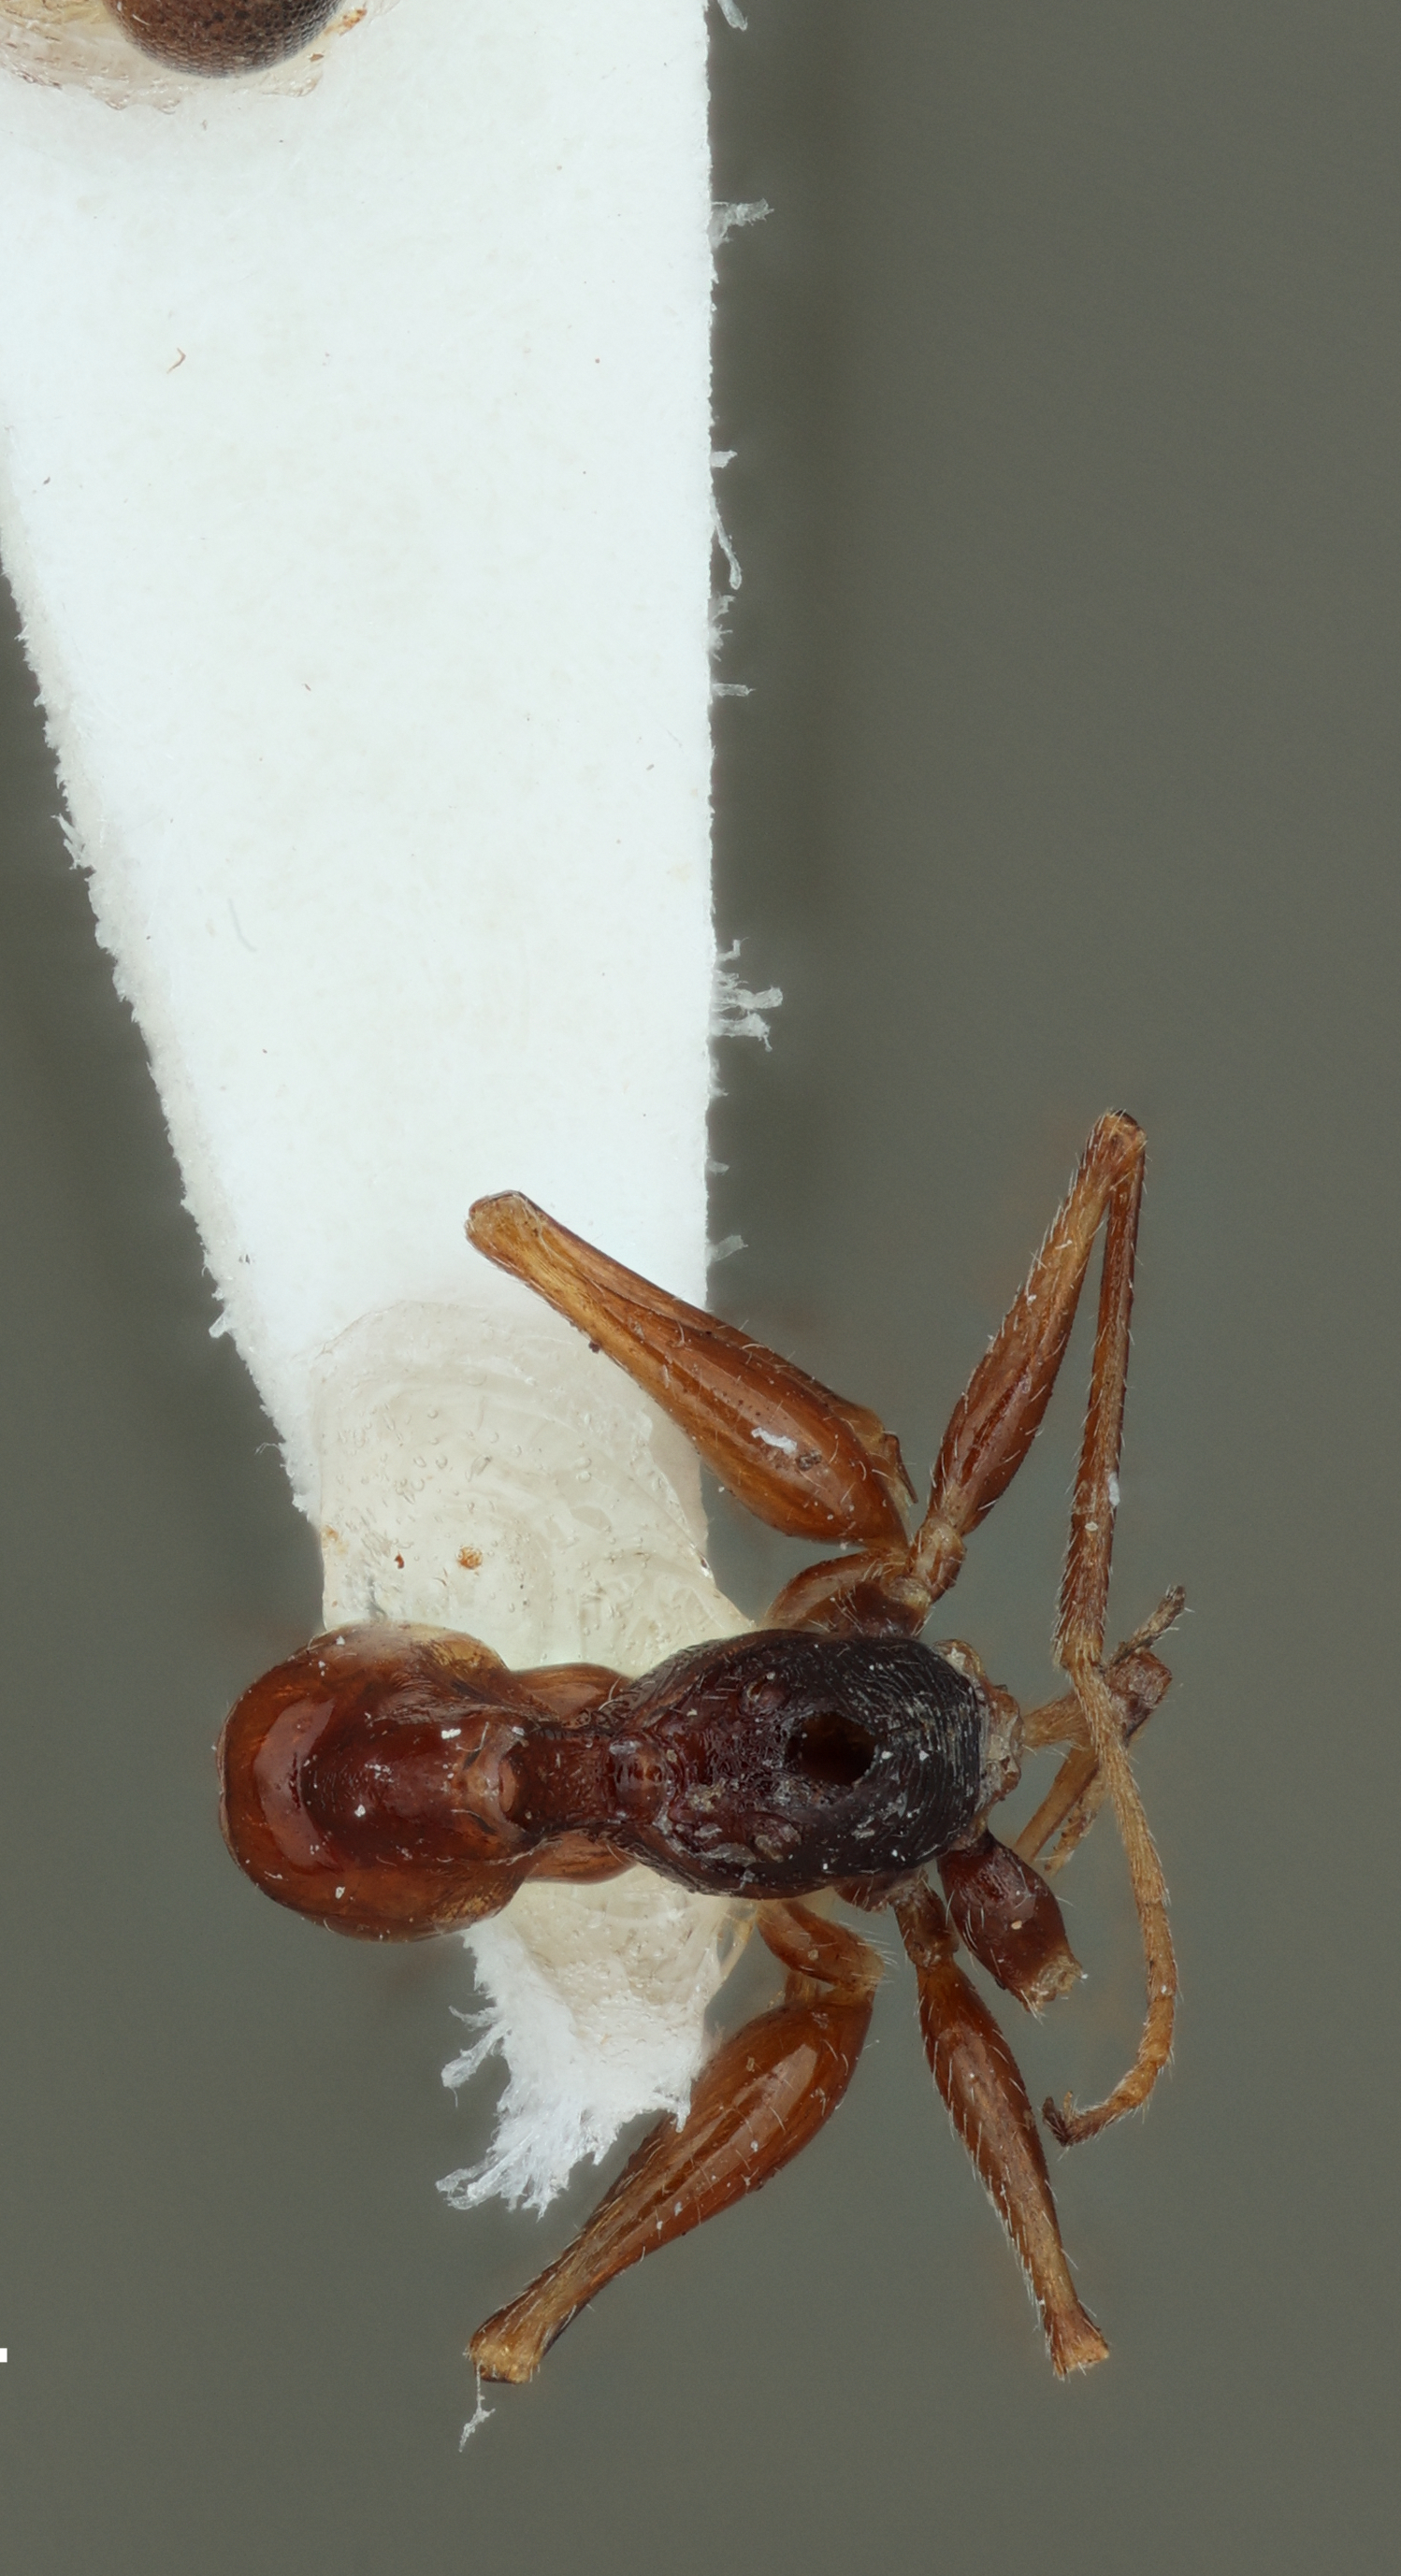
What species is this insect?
Gonatopus californicus
